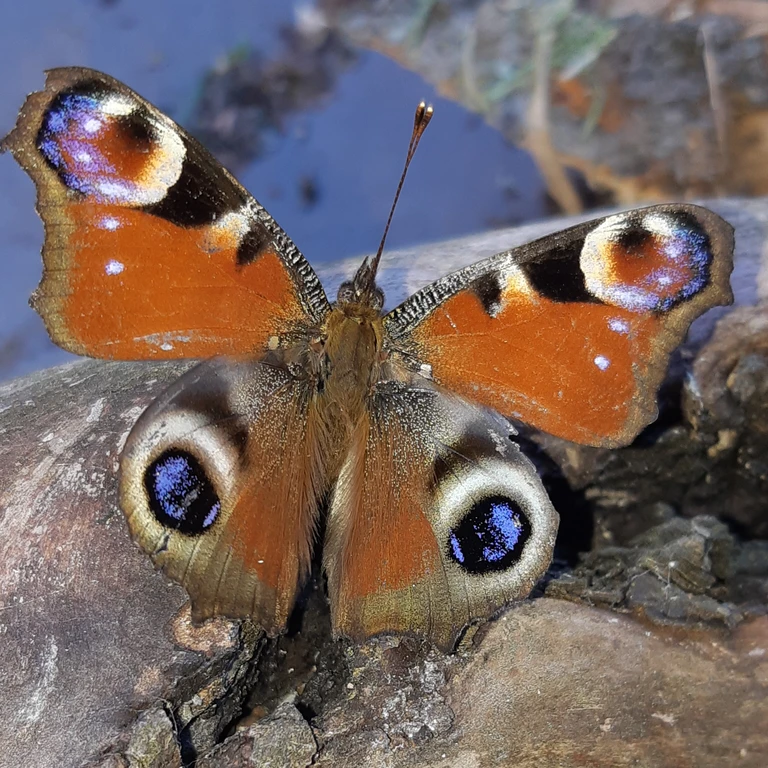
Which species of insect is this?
Aglais io
